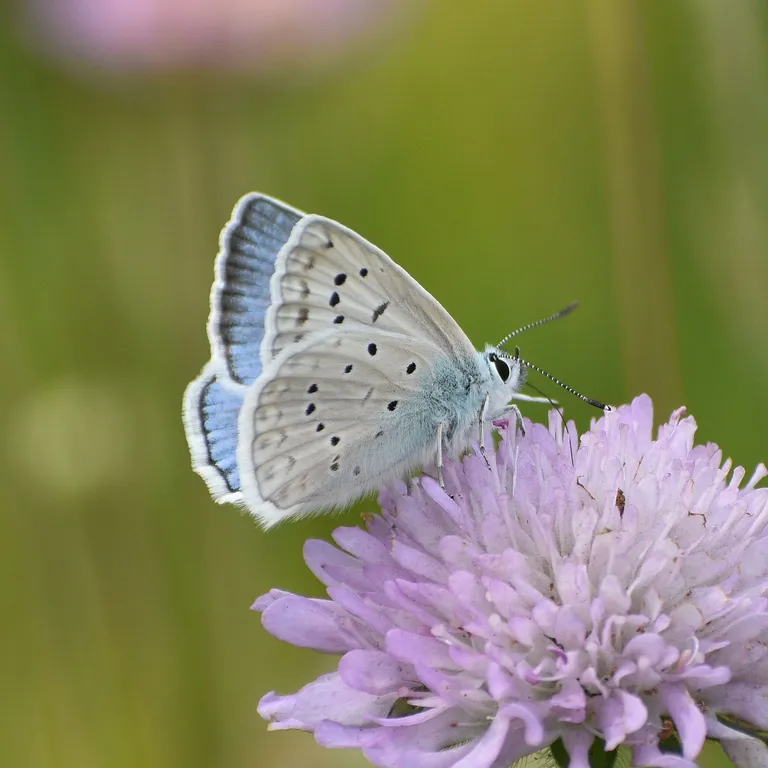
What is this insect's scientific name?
Polyommatus daphnis
